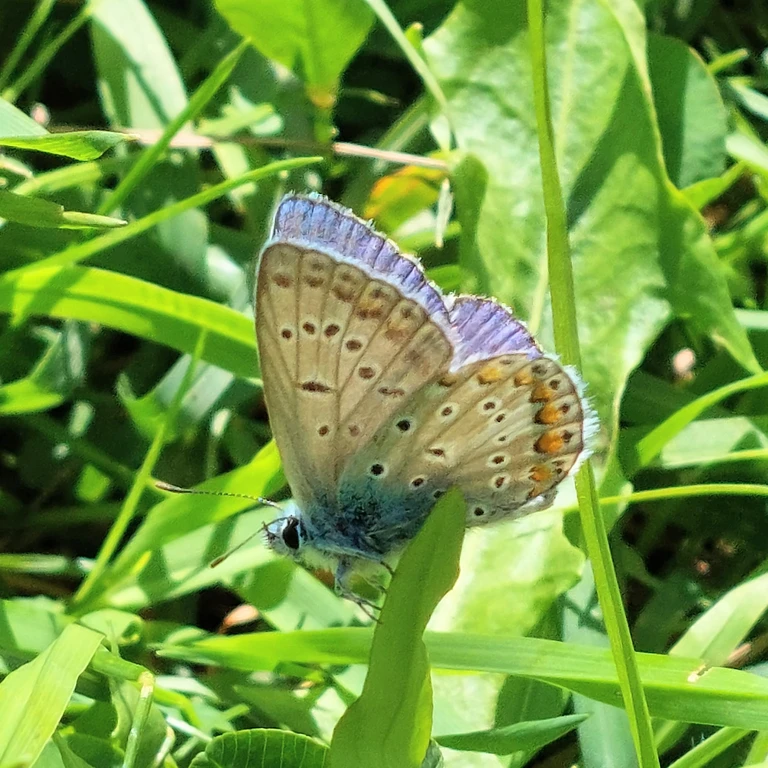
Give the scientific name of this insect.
Polyommatus icarus
